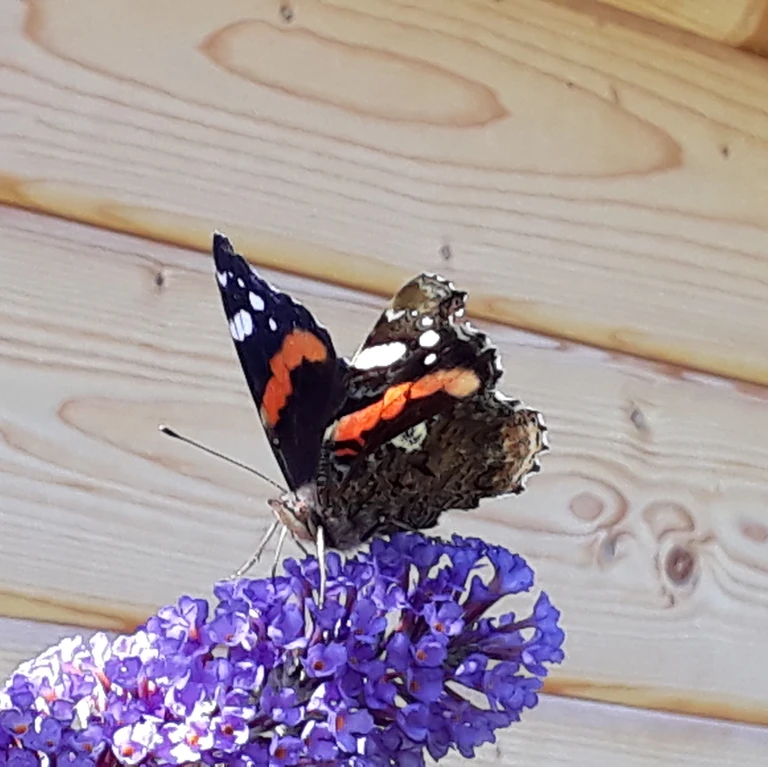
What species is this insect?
Vanessa atalanta
